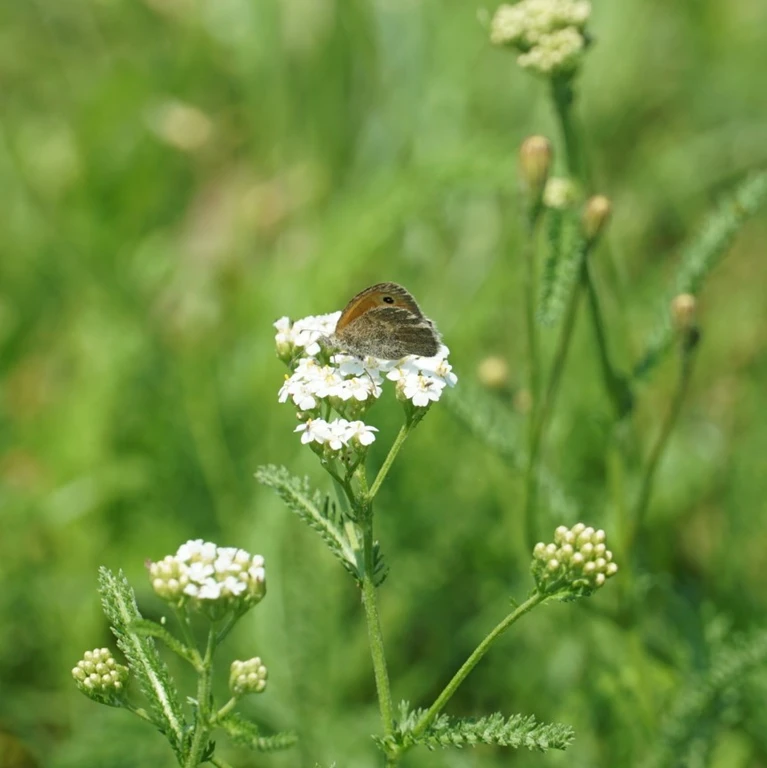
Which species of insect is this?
Coenonympha pamphilus
